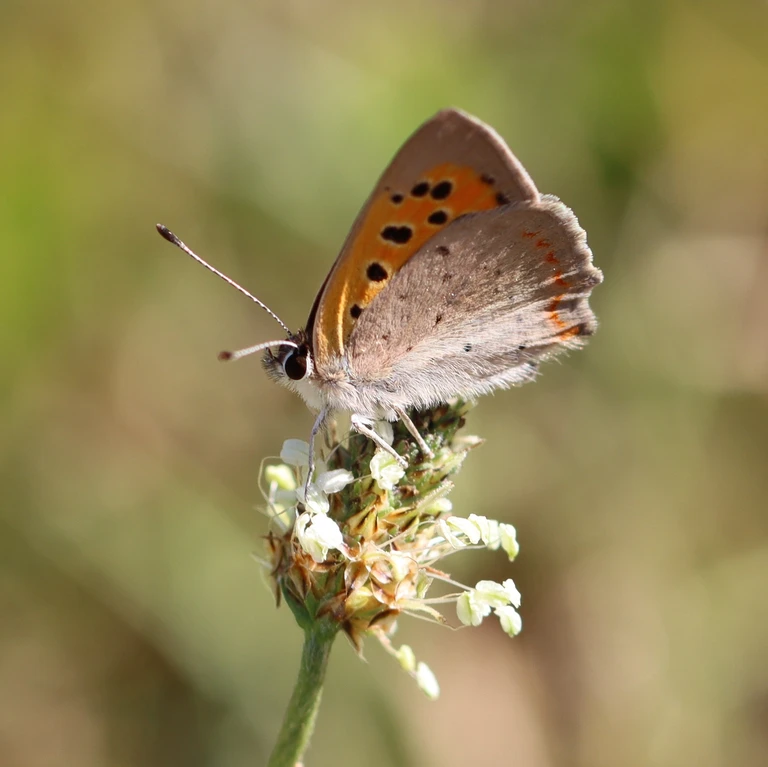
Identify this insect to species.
Lycaena phlaeas
